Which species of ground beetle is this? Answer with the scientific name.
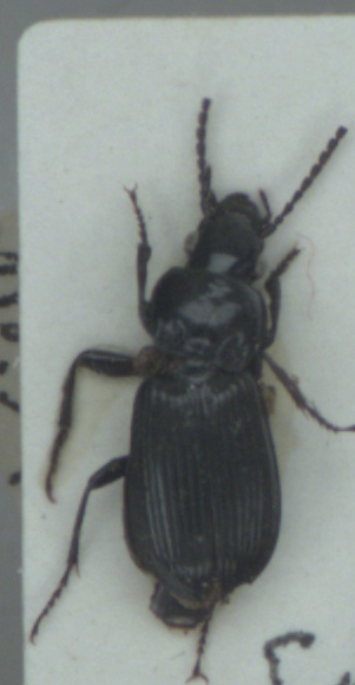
Pterostichus rhaeticus
